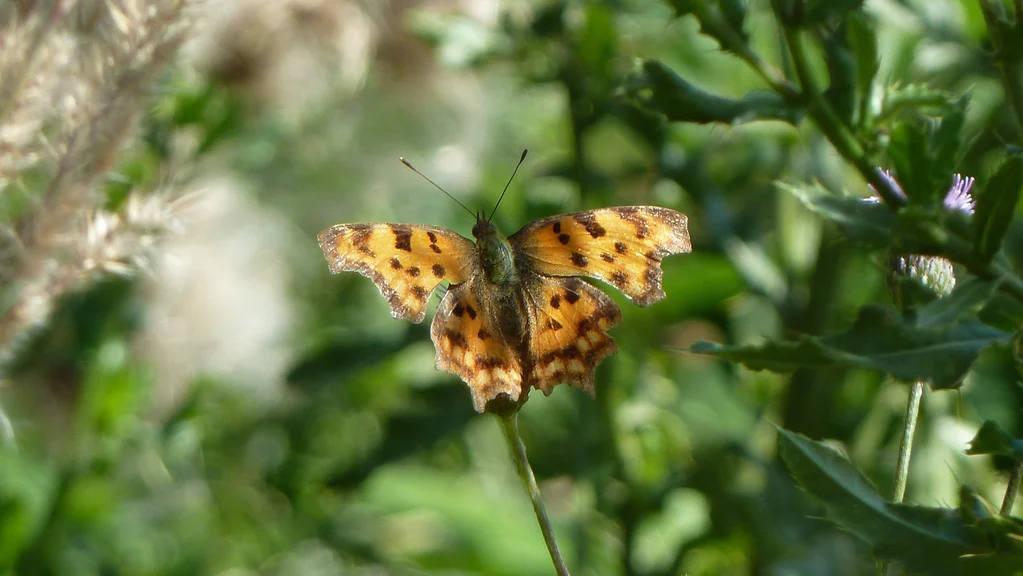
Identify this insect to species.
Polygonia c-album
